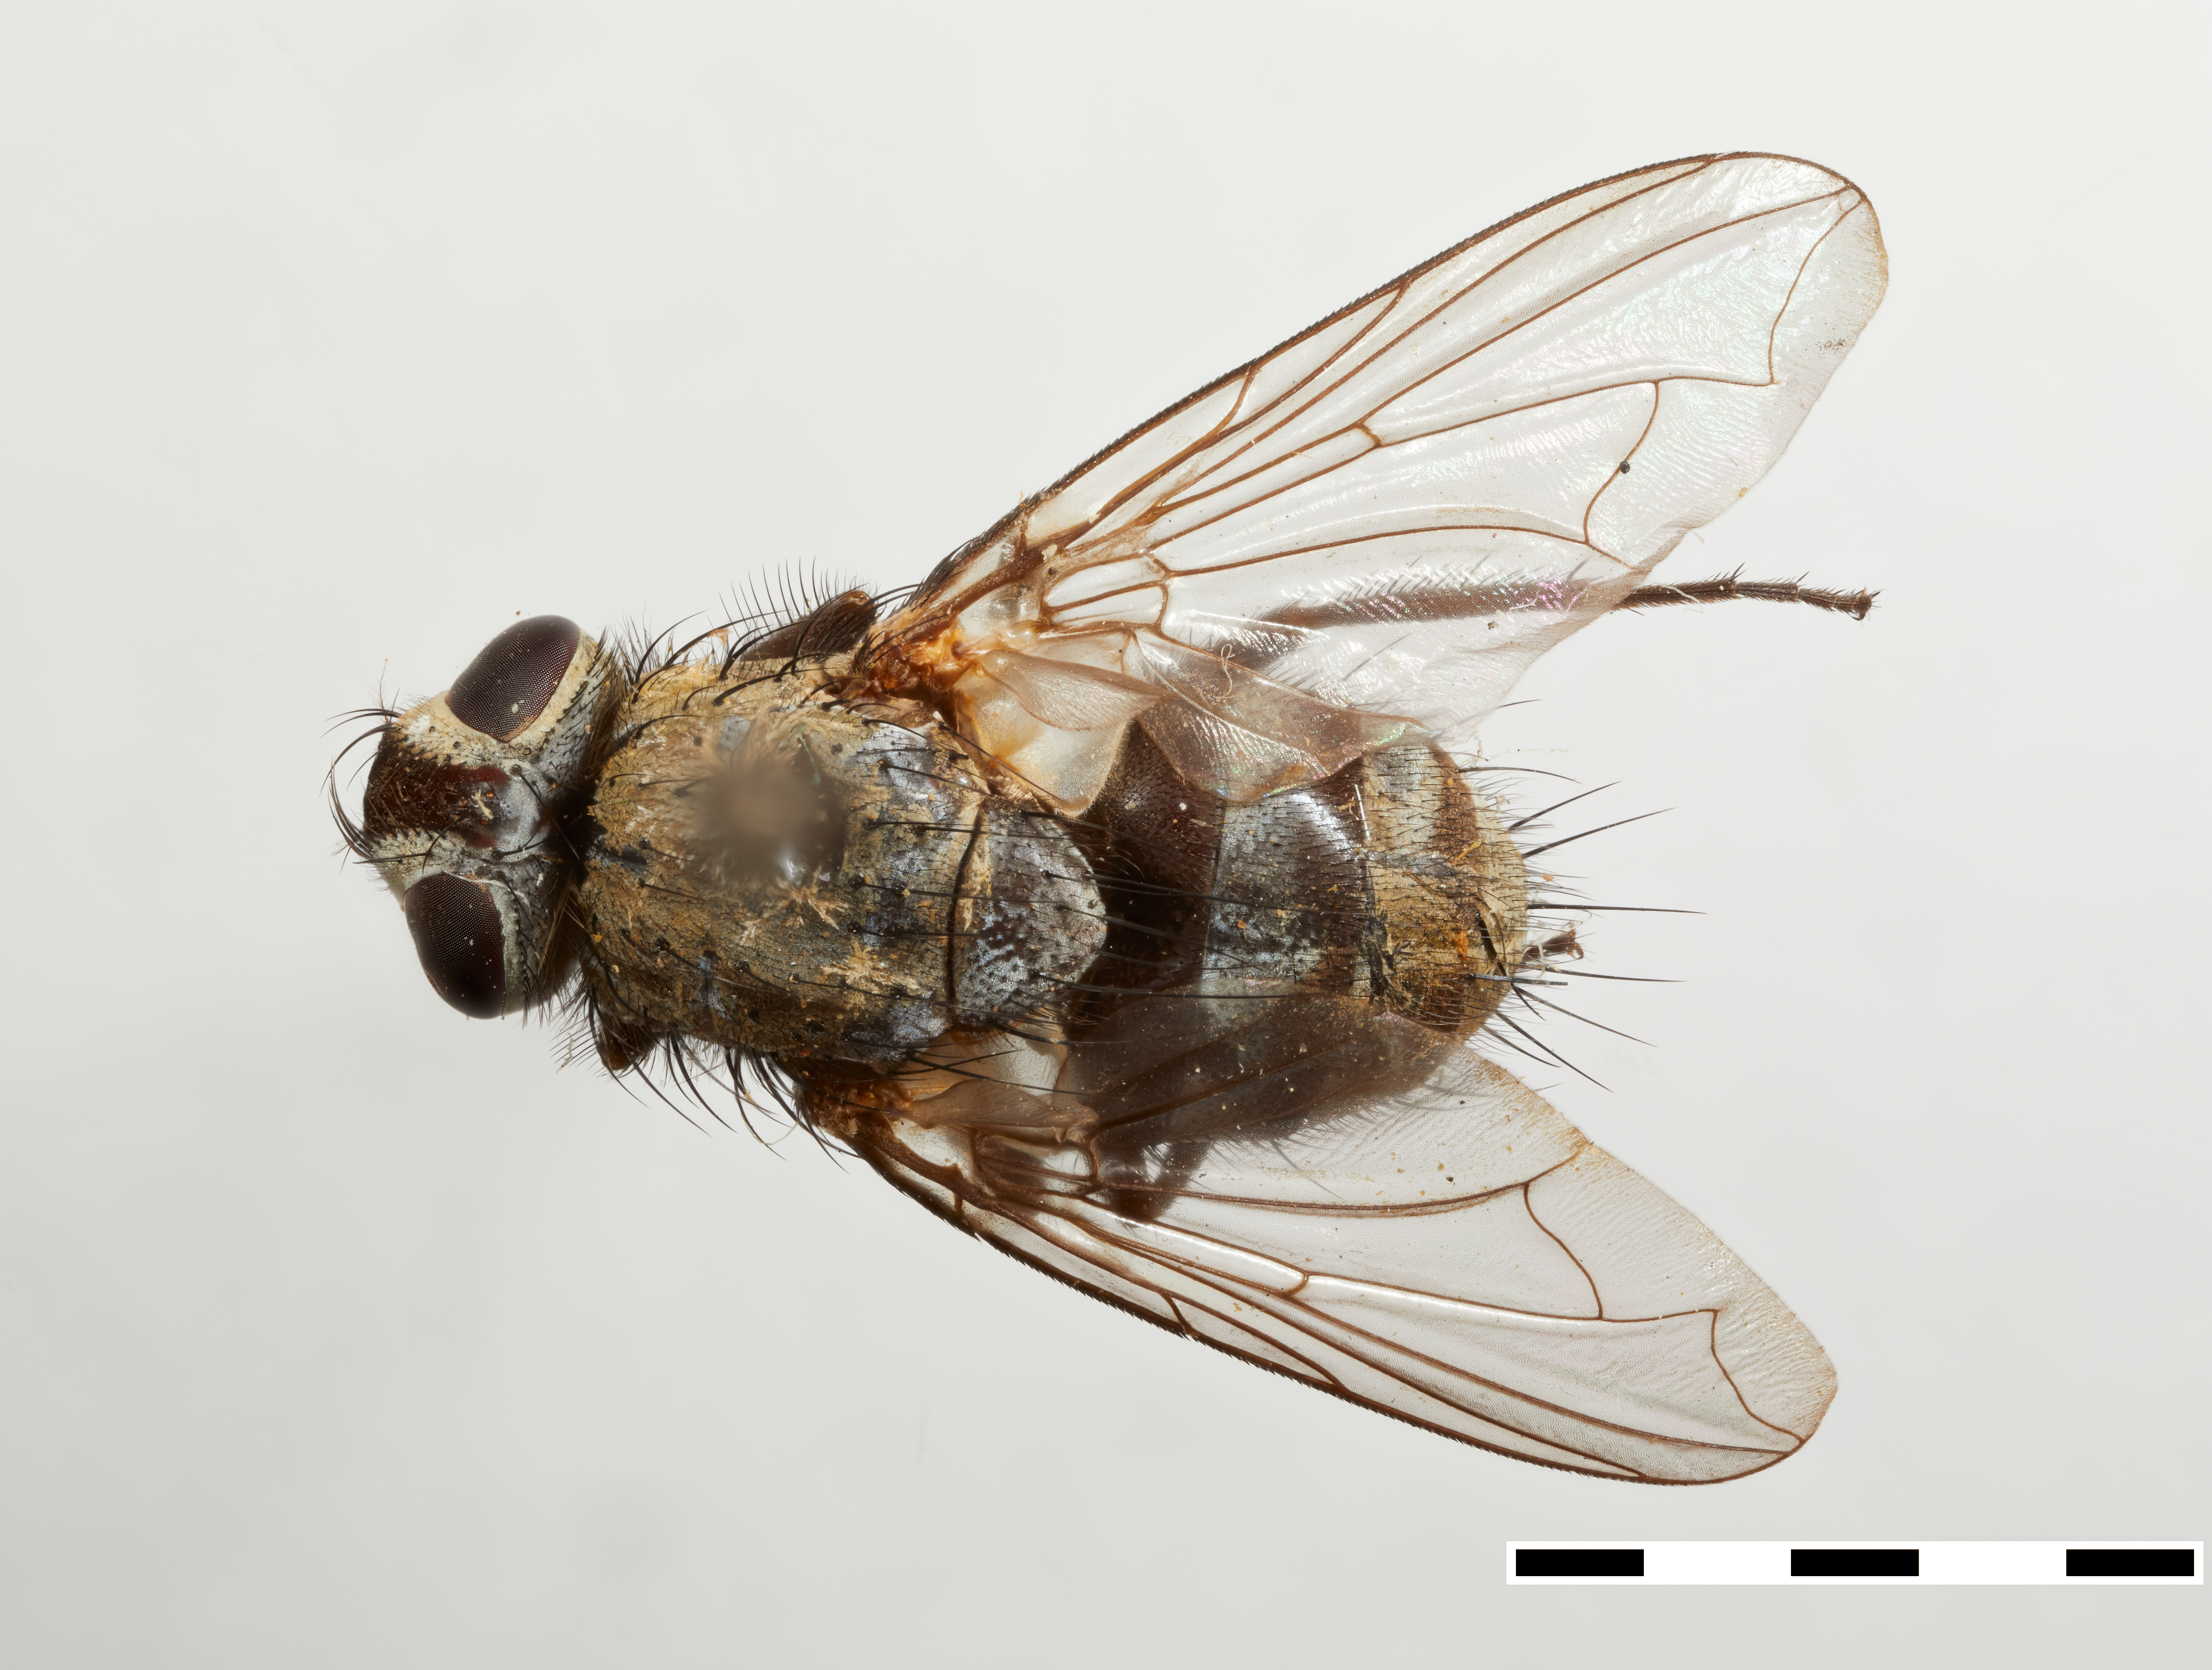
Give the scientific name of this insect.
Eutheresiops trixoides
